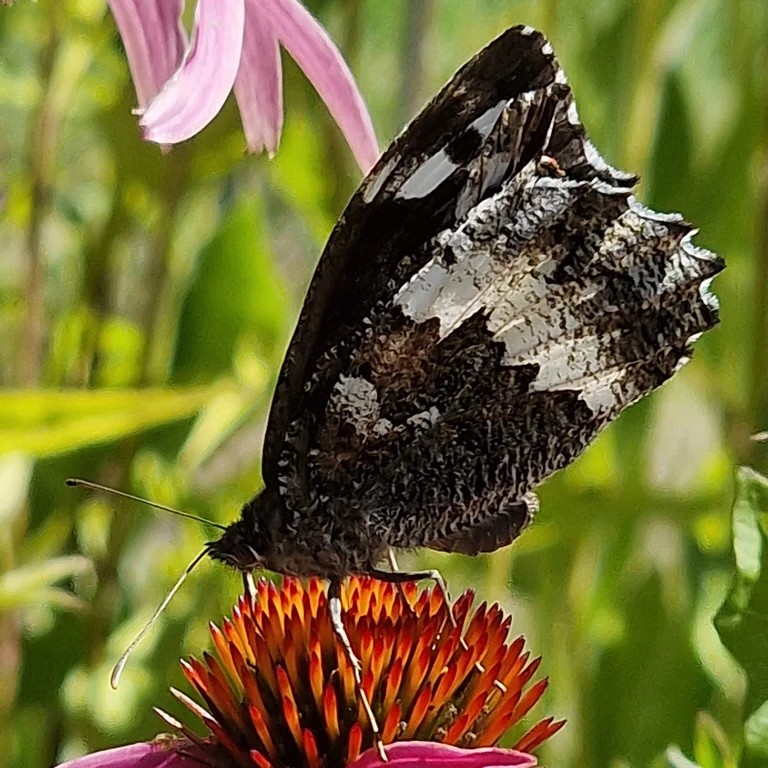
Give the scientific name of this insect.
Brintesia circe
